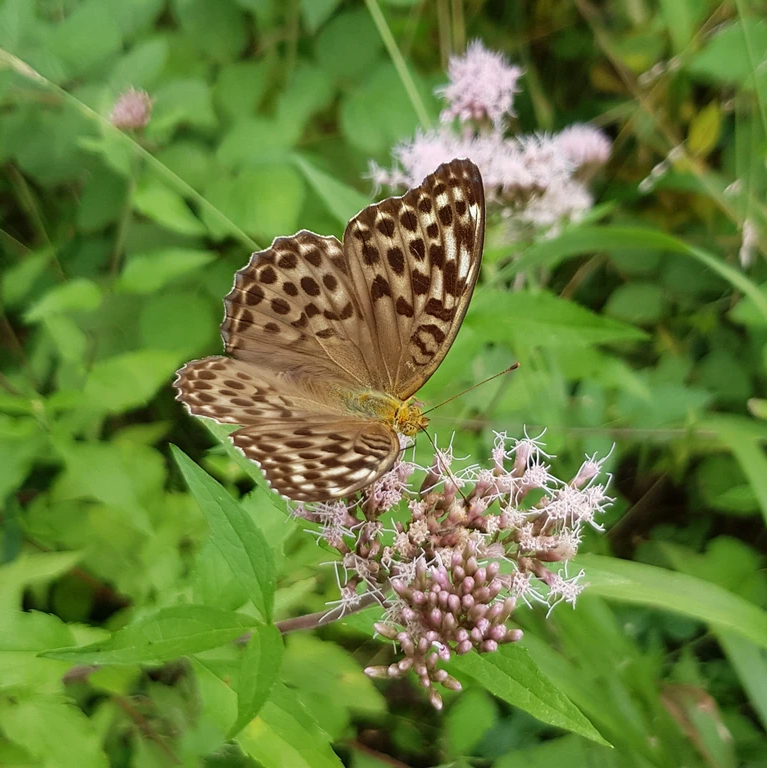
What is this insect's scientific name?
Argynnis paphia
